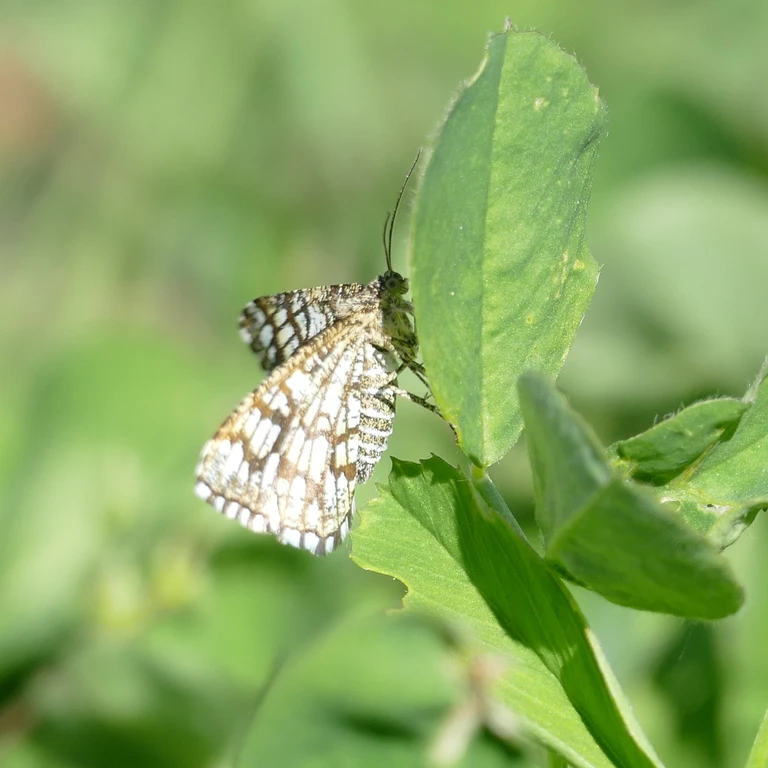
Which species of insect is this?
Chiasmia clathrata
